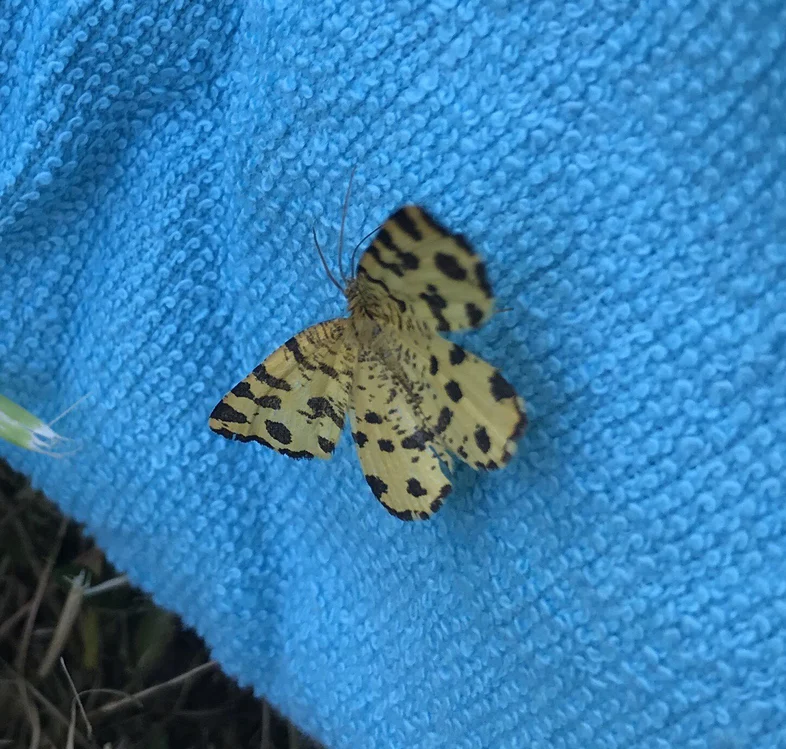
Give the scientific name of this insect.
Pseudopanthera macularia
